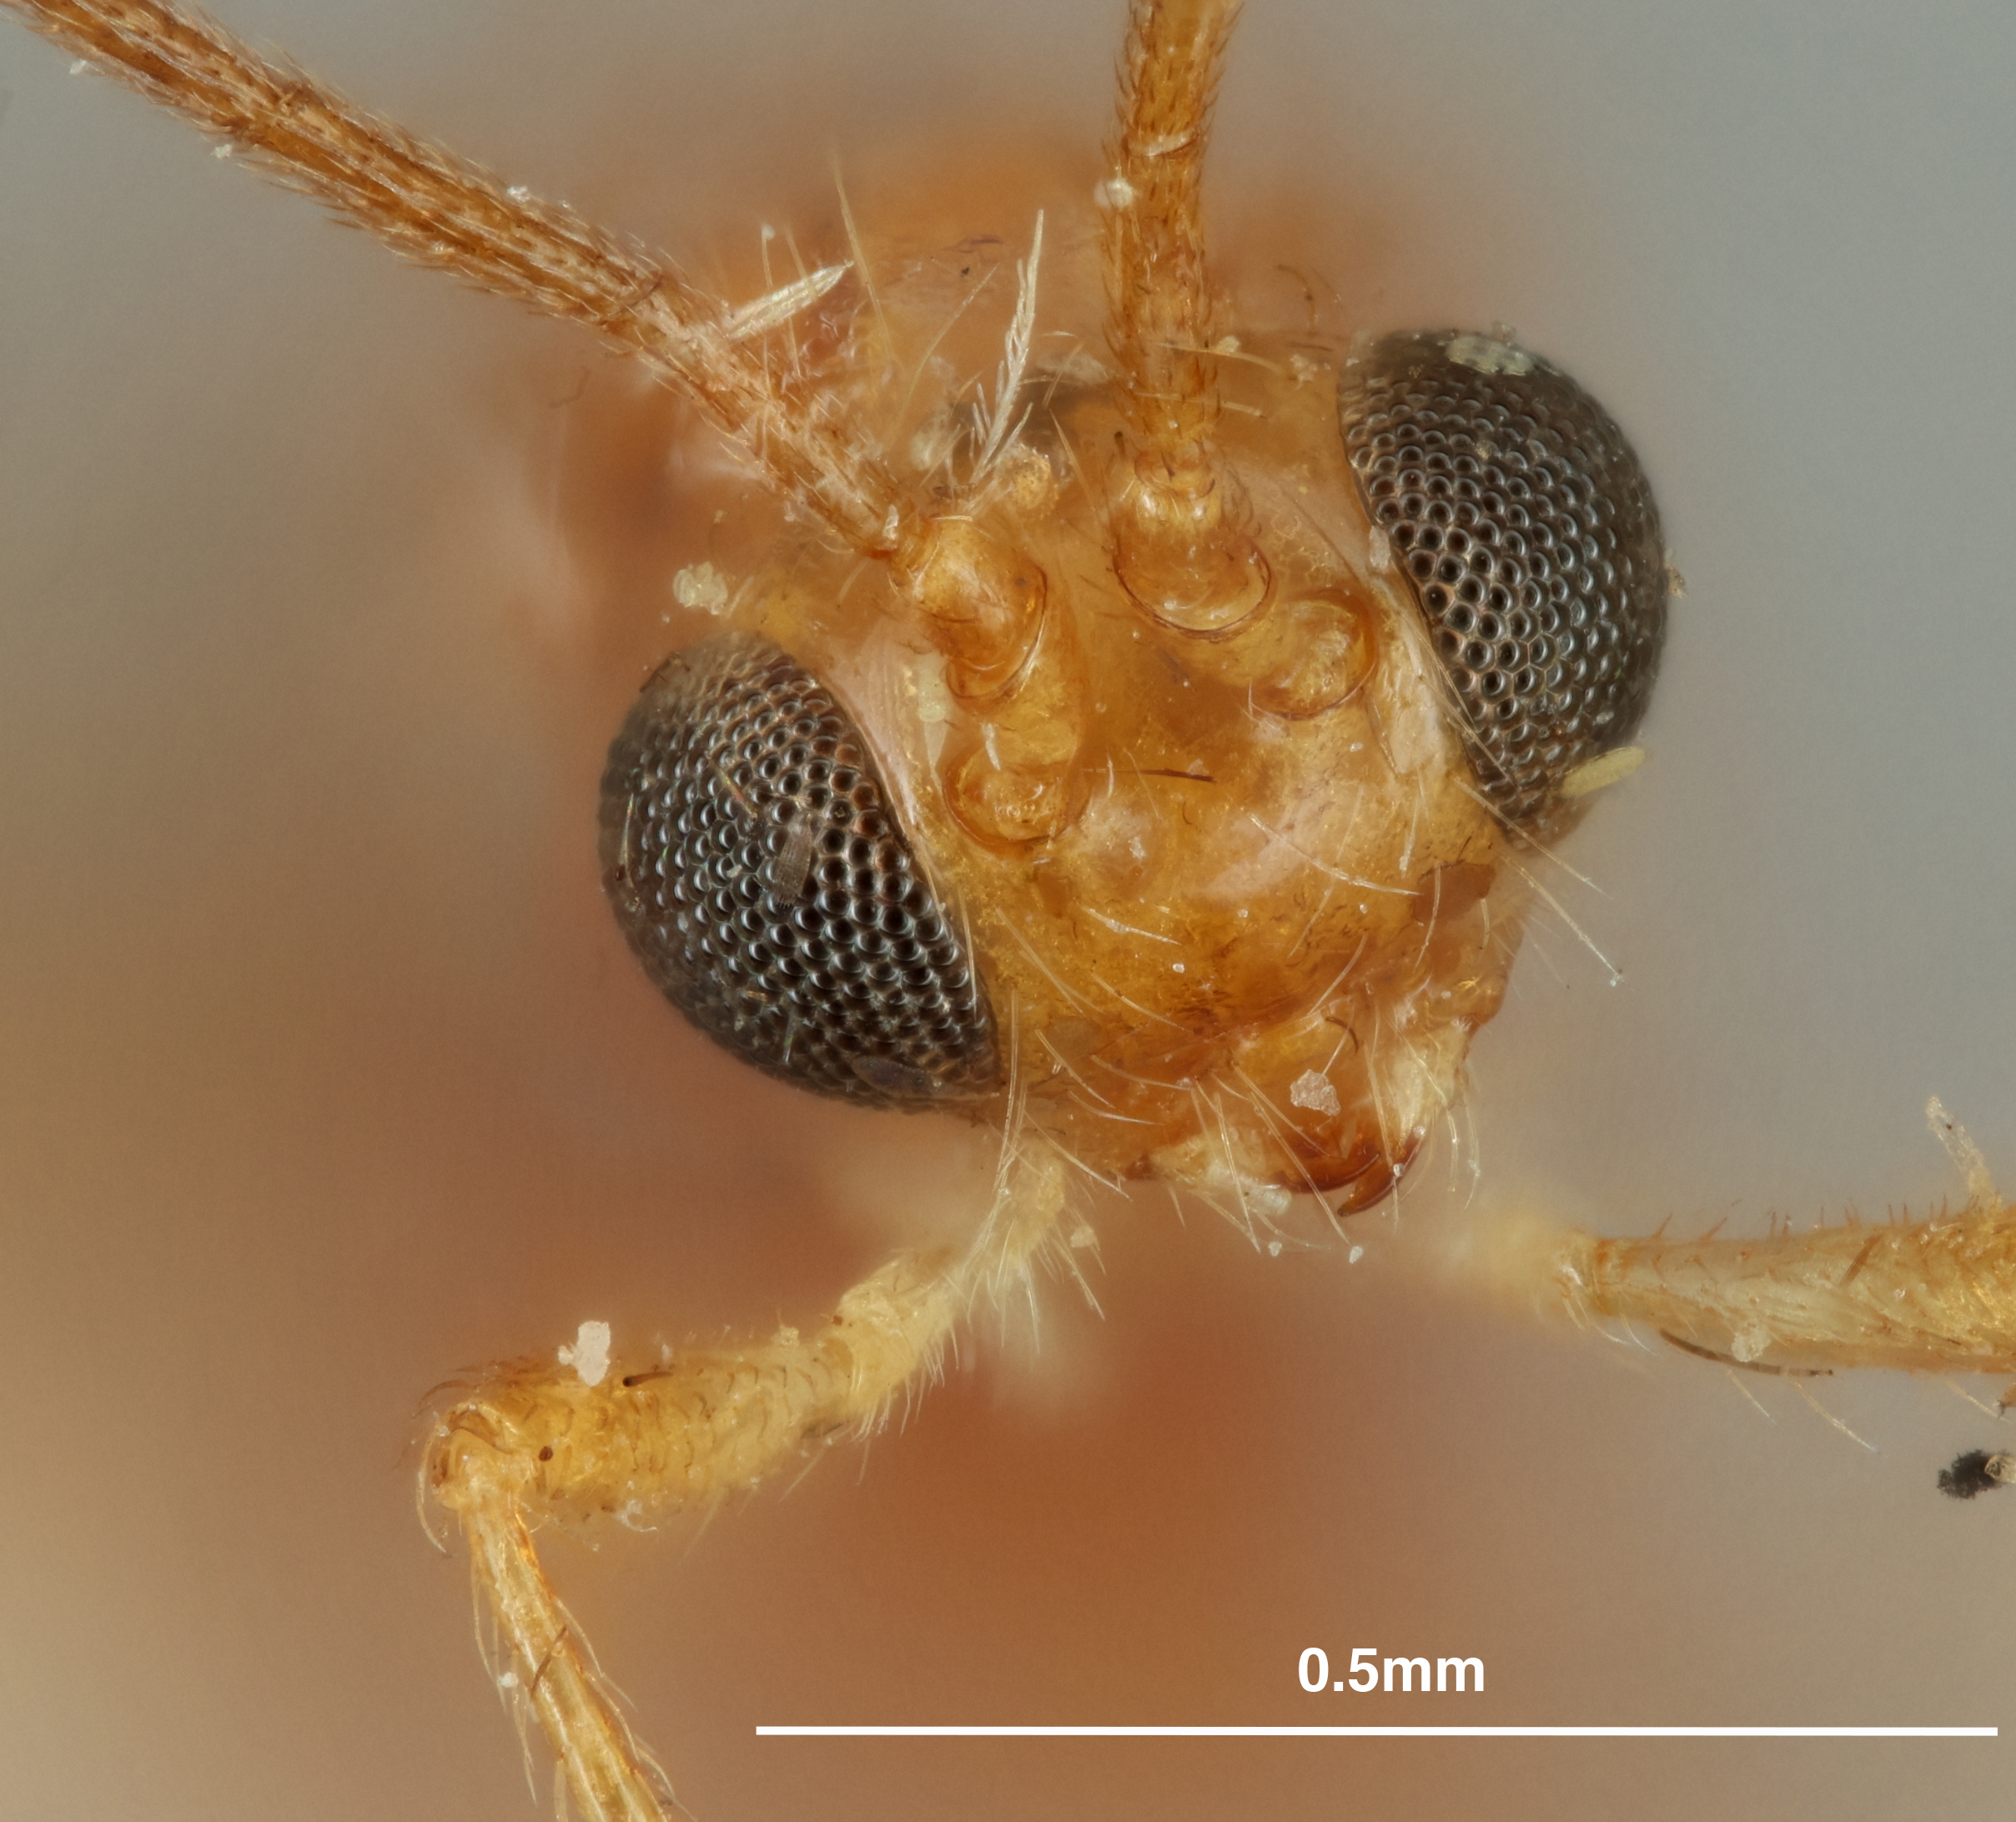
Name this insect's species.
Acanthormius bakeri
